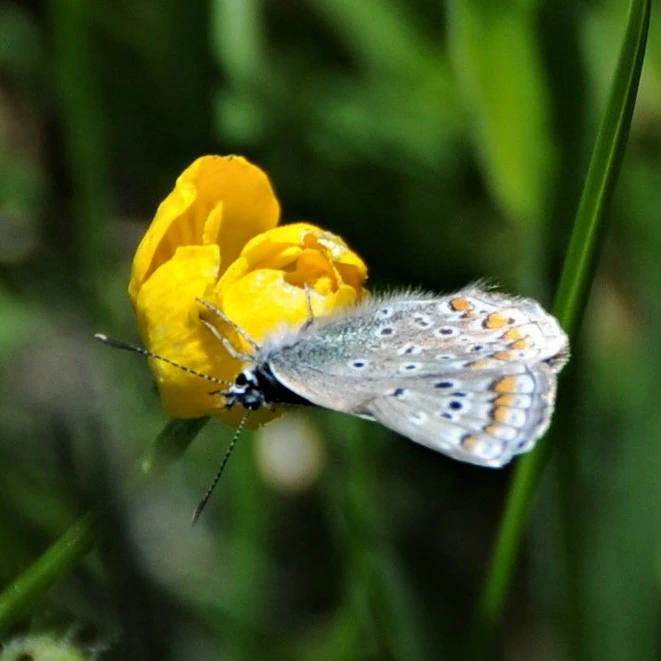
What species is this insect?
Polyommatus icarus
